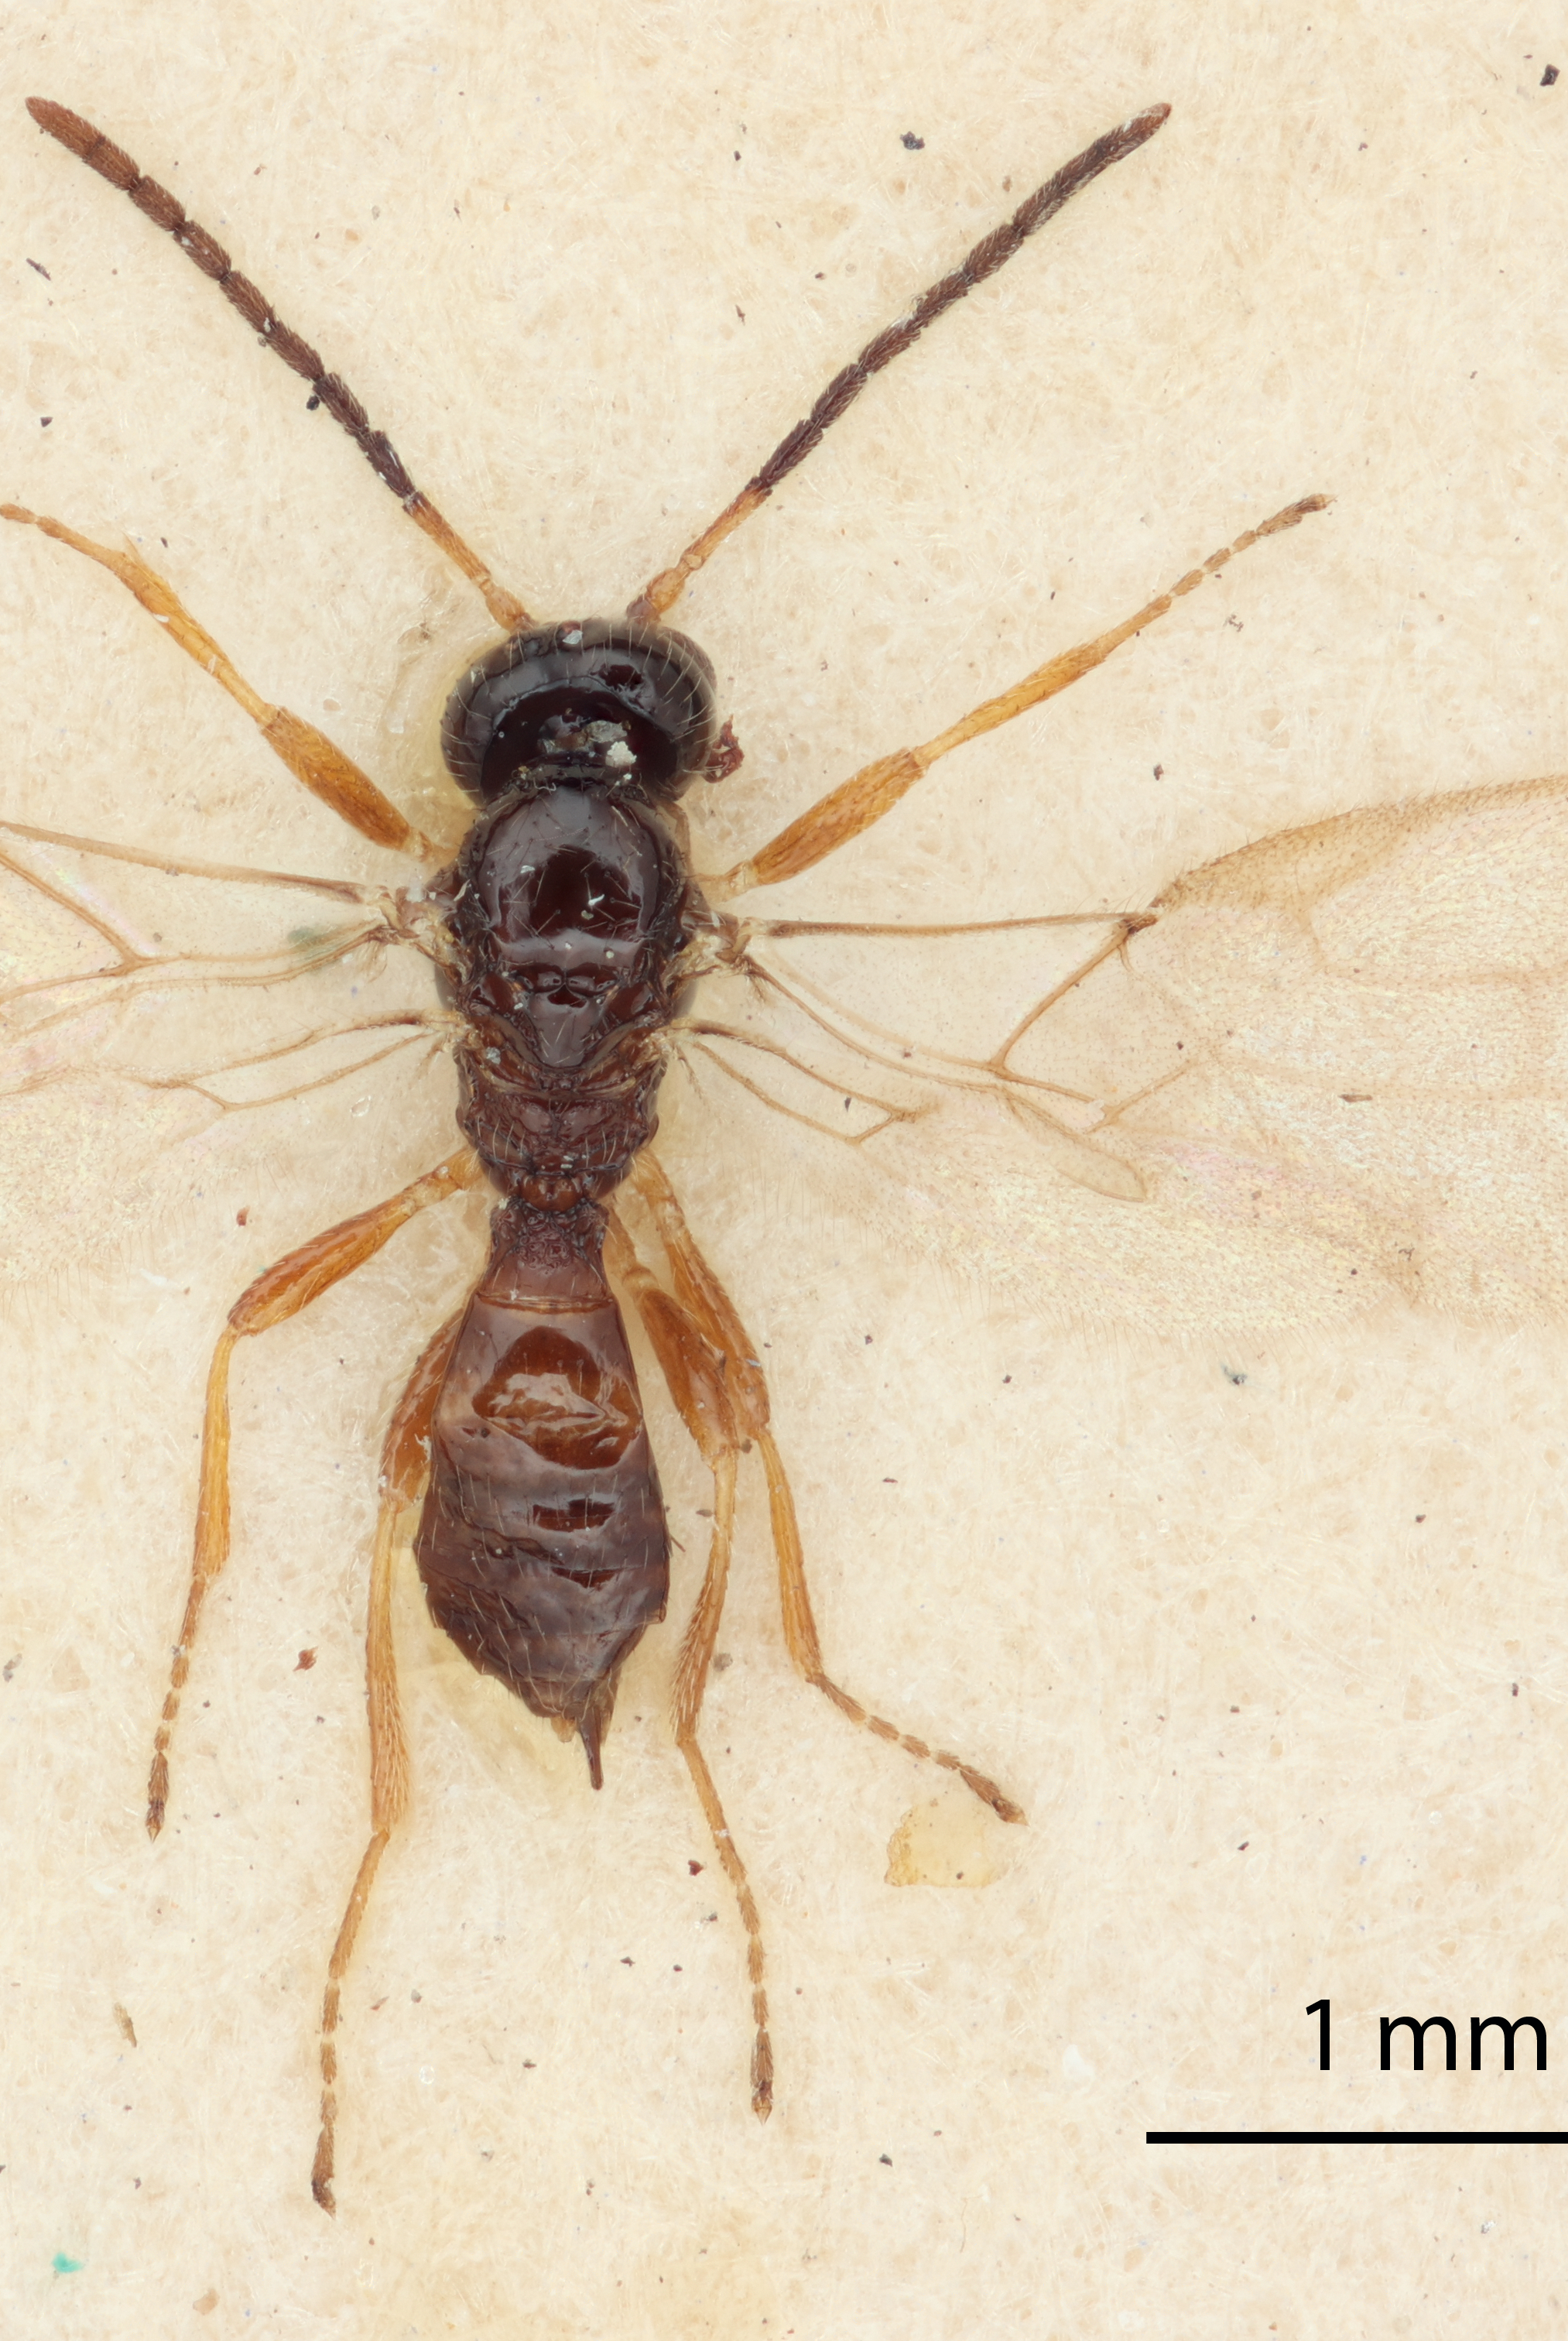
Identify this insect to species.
Ephedrus picticornis
